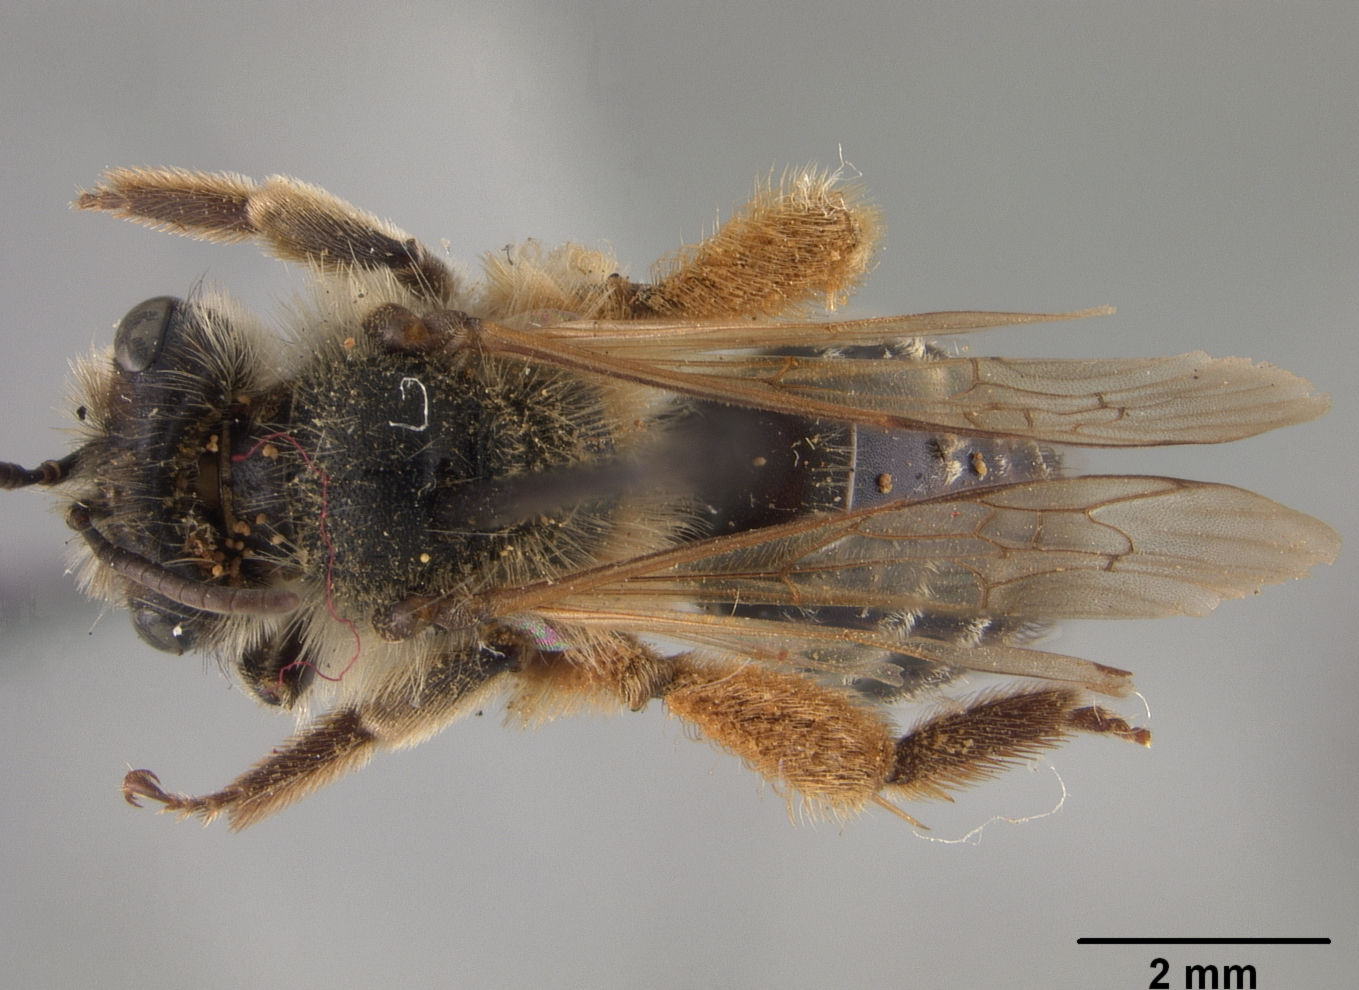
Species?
Andrena bentoni
